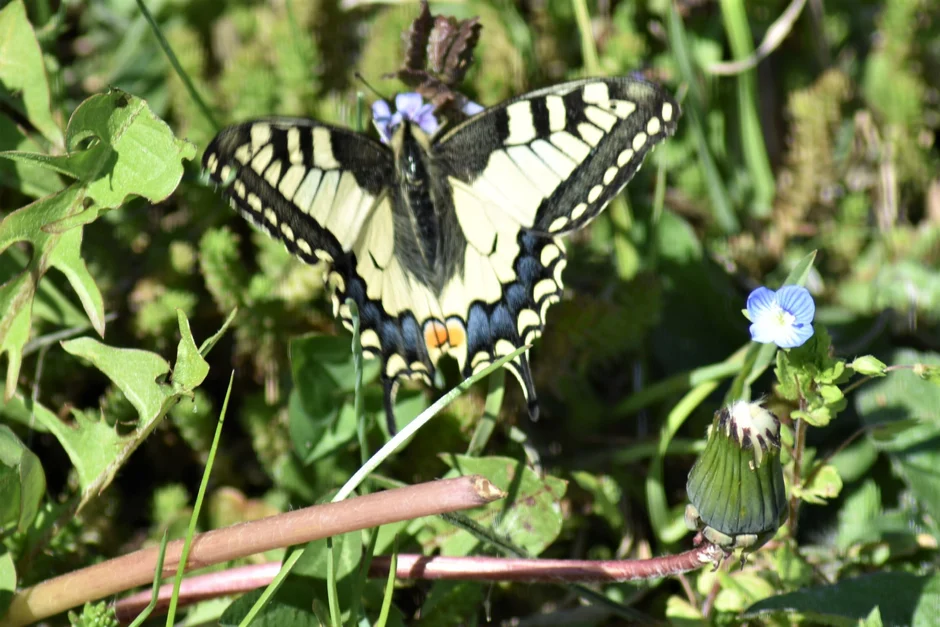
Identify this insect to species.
Papilio machaon
